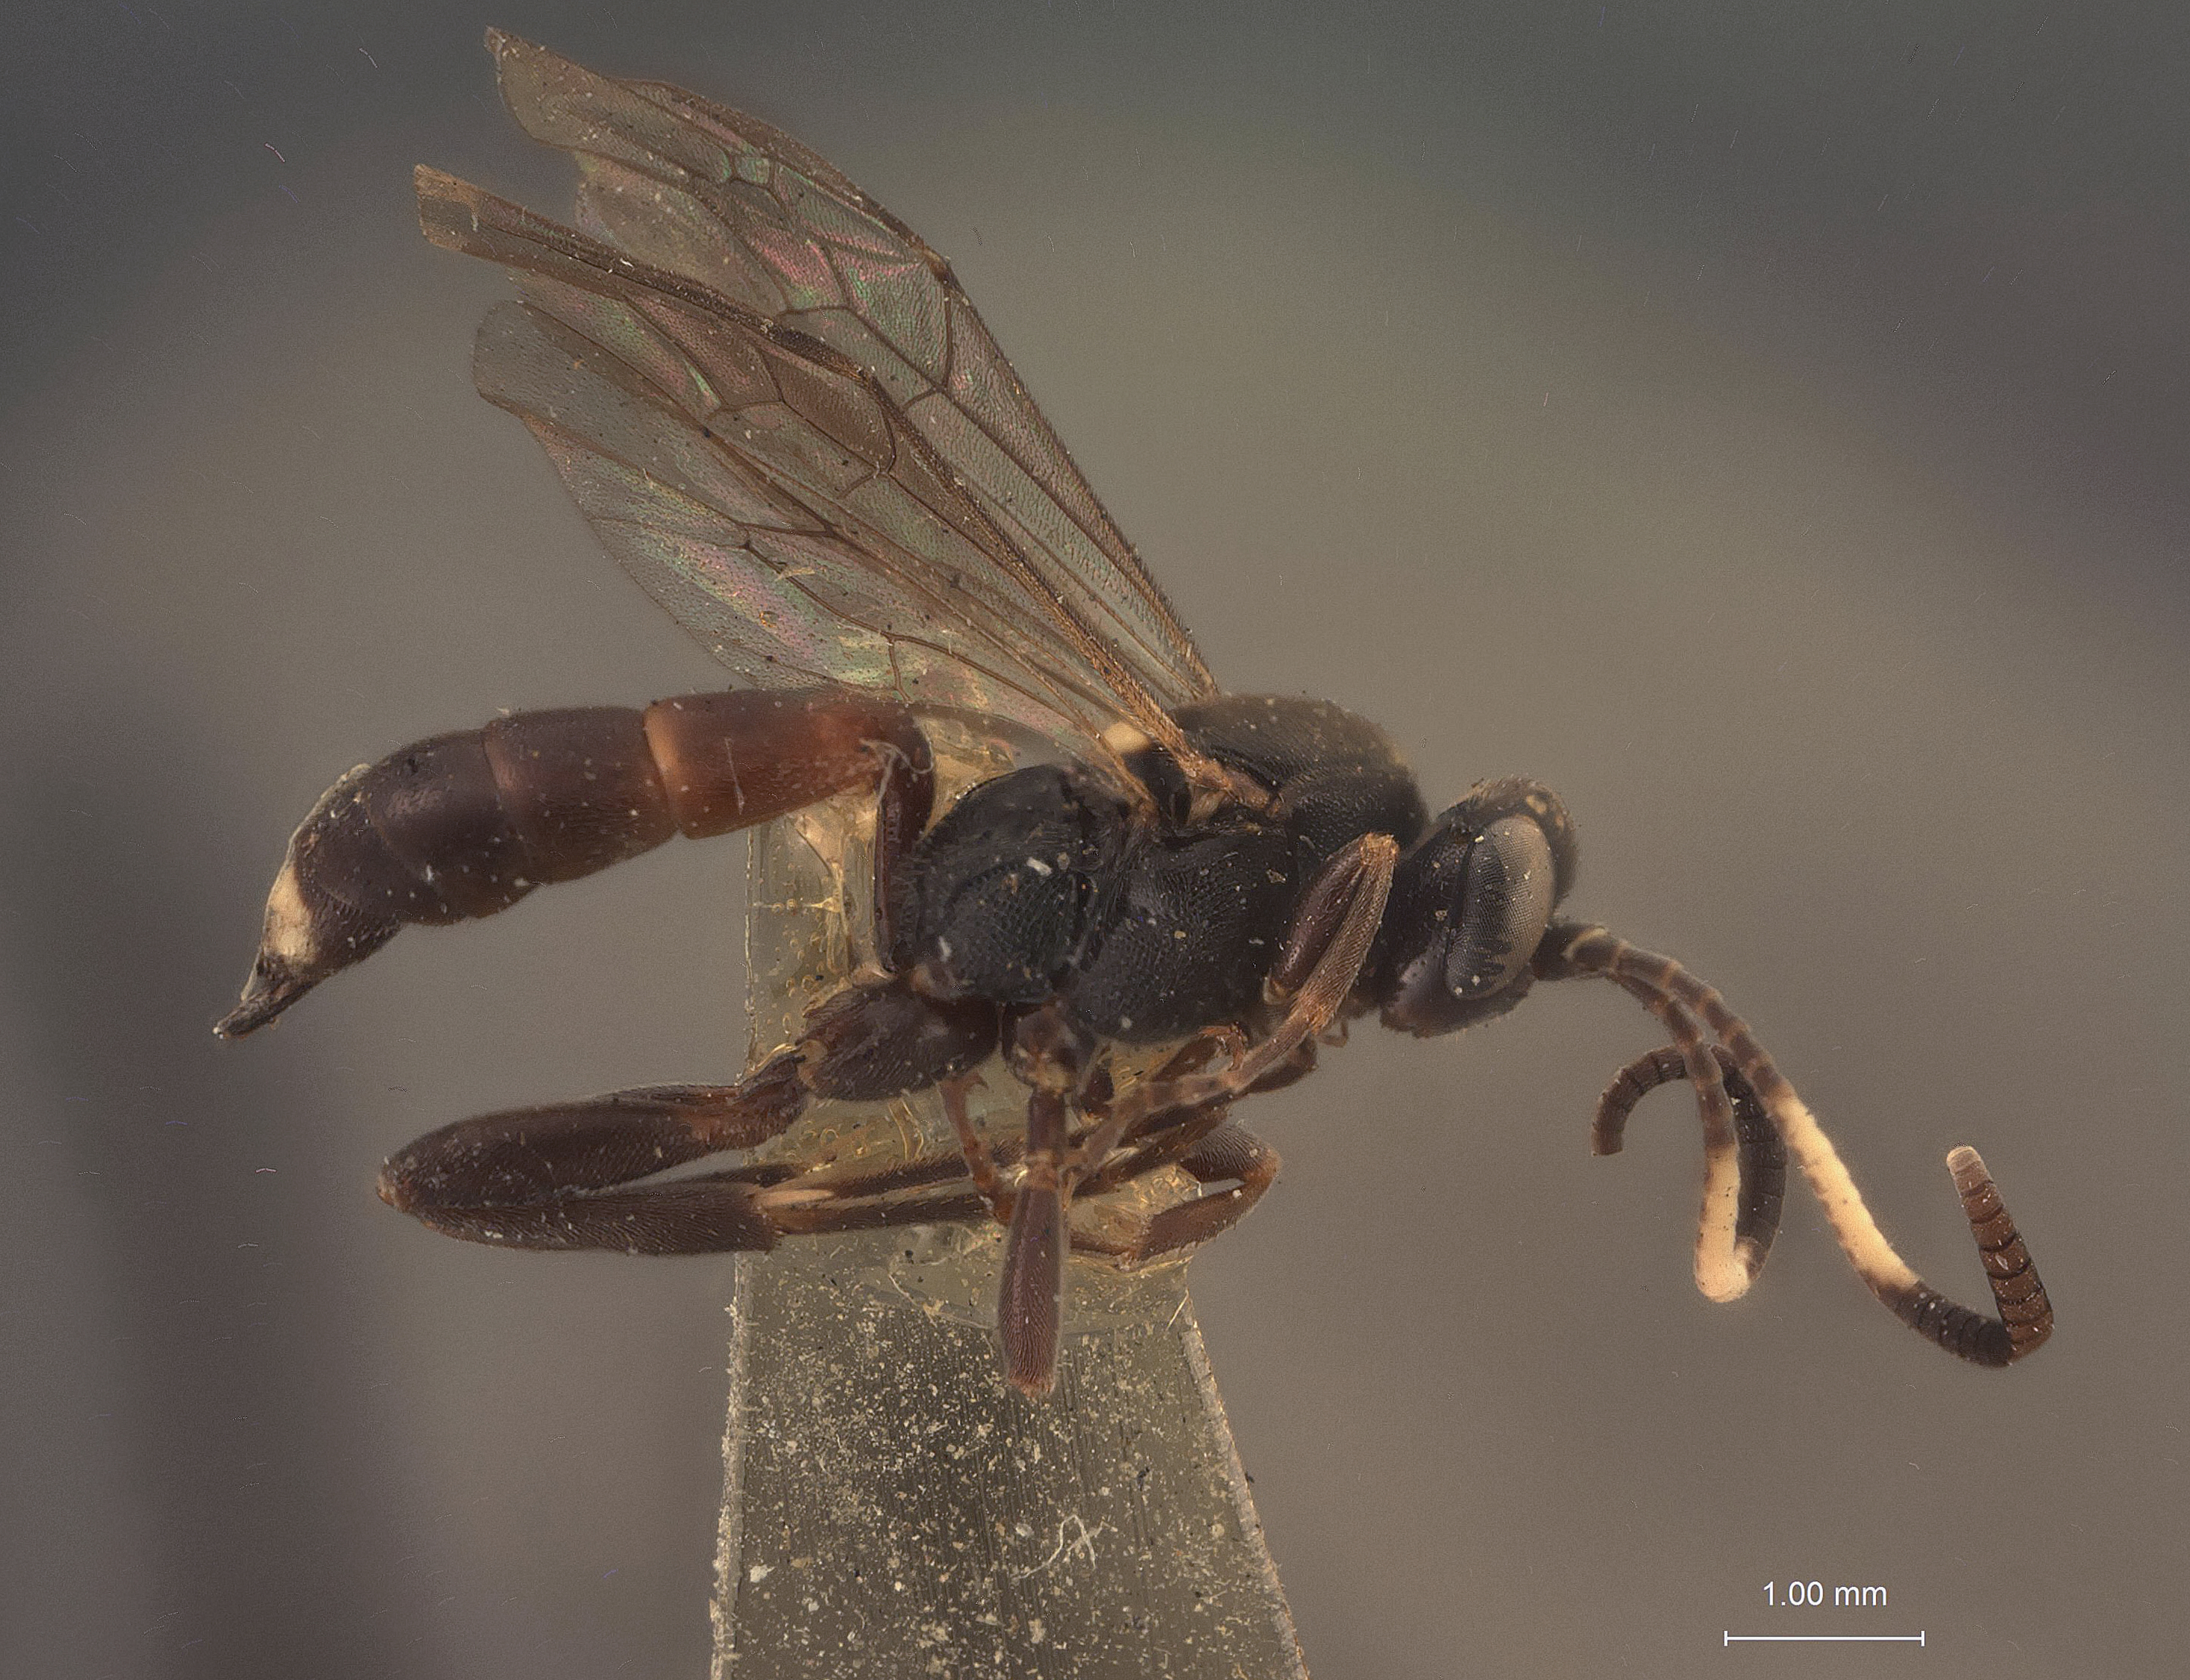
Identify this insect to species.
Amblyteles ohioensis
